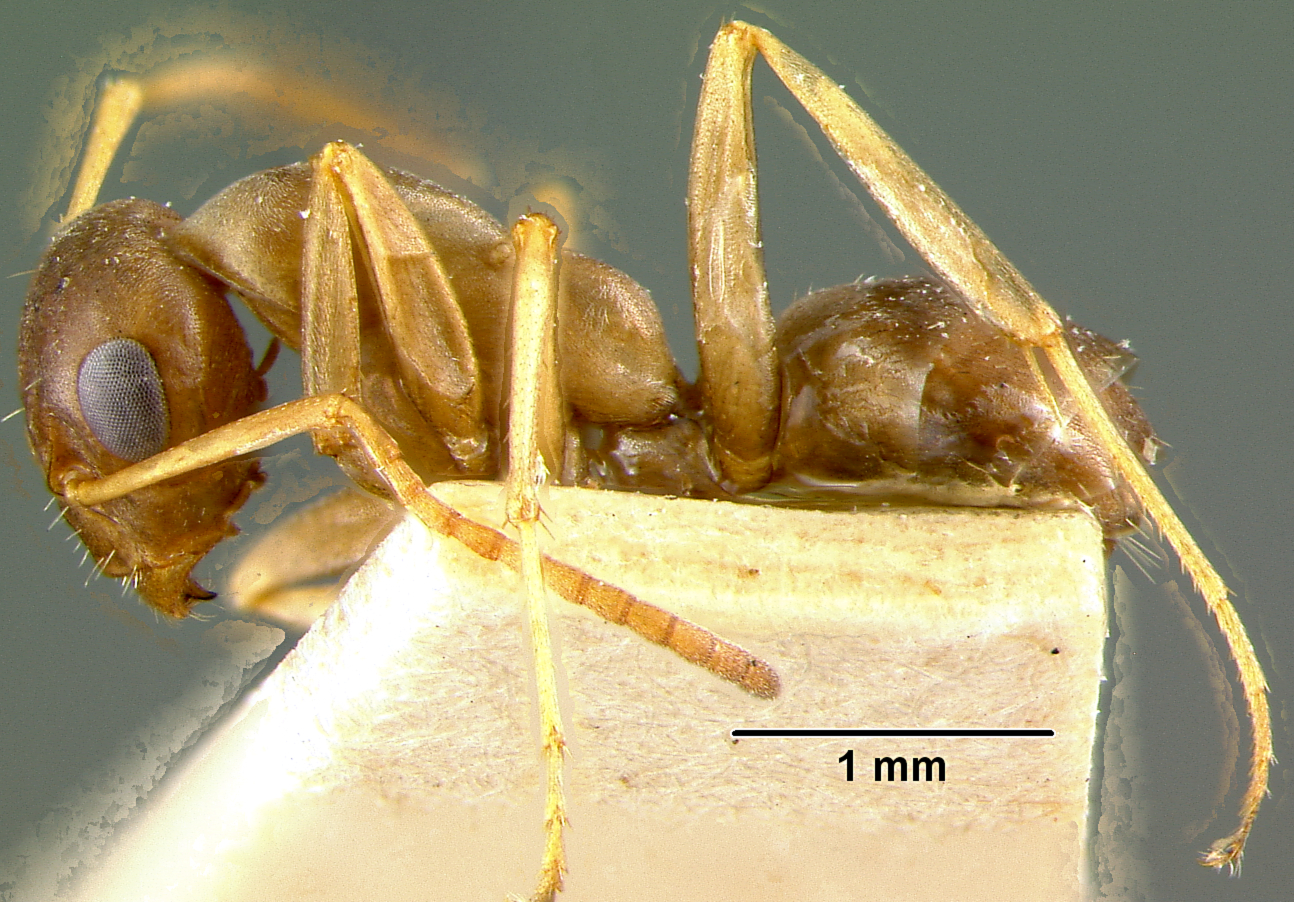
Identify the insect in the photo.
Formica fusca
